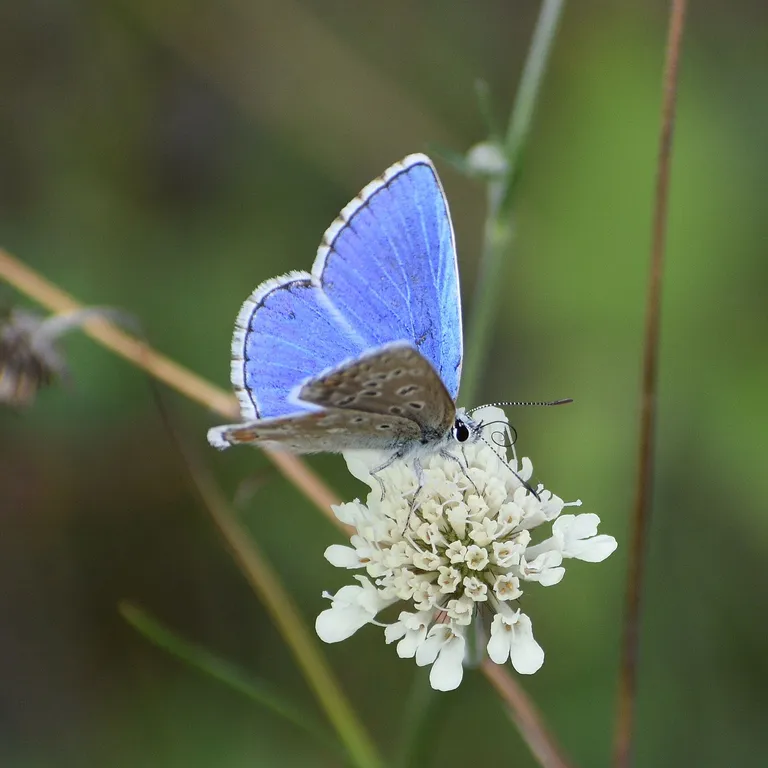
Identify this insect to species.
Lysandra bellargus
